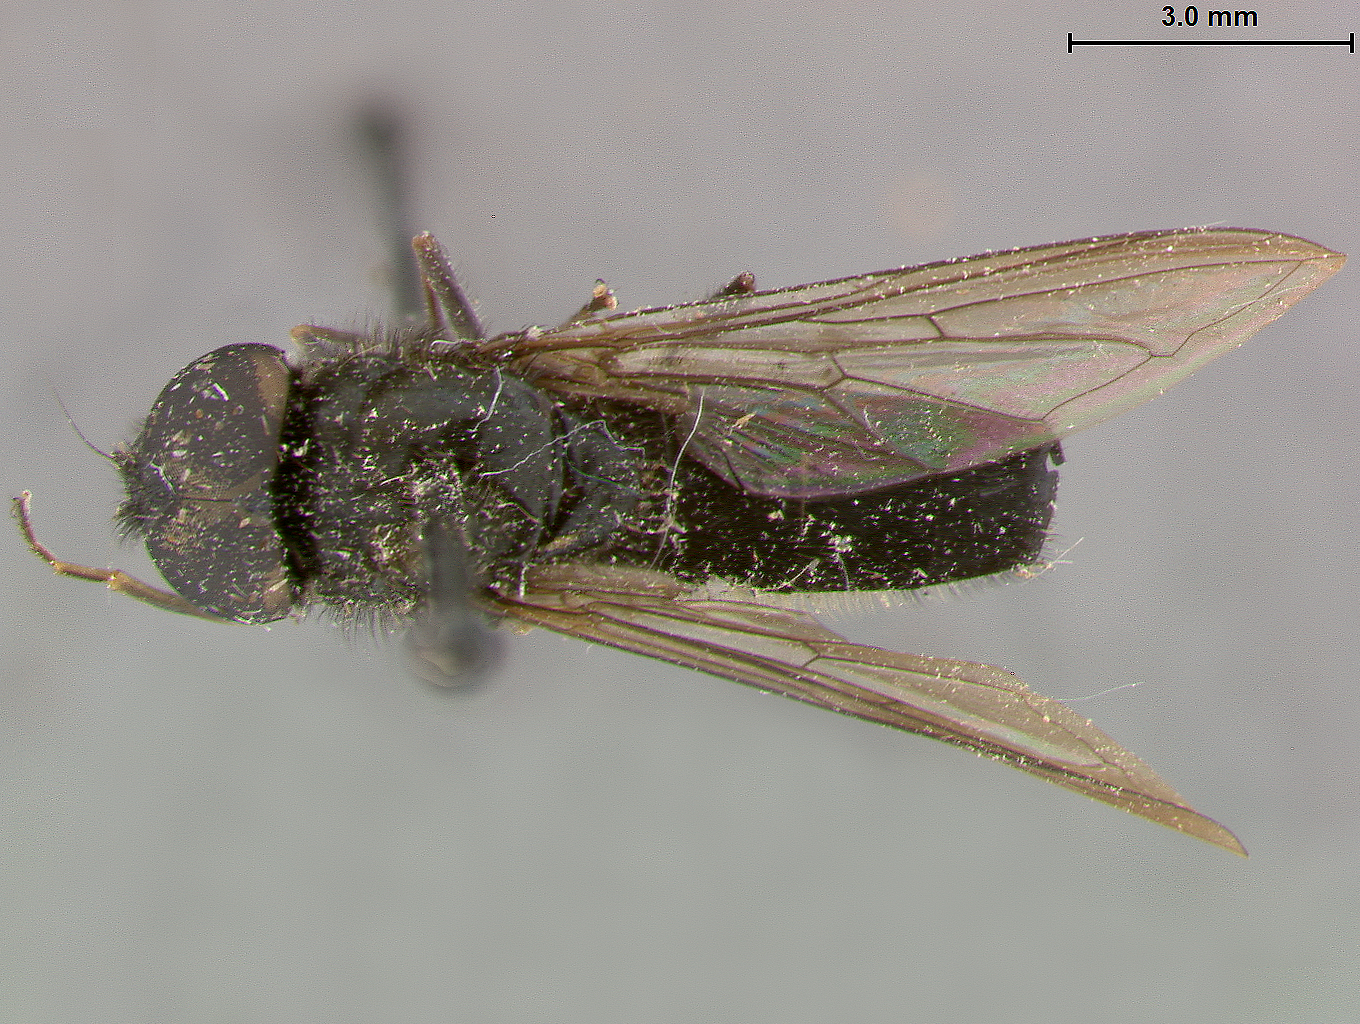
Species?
Cheilosia intermedia
